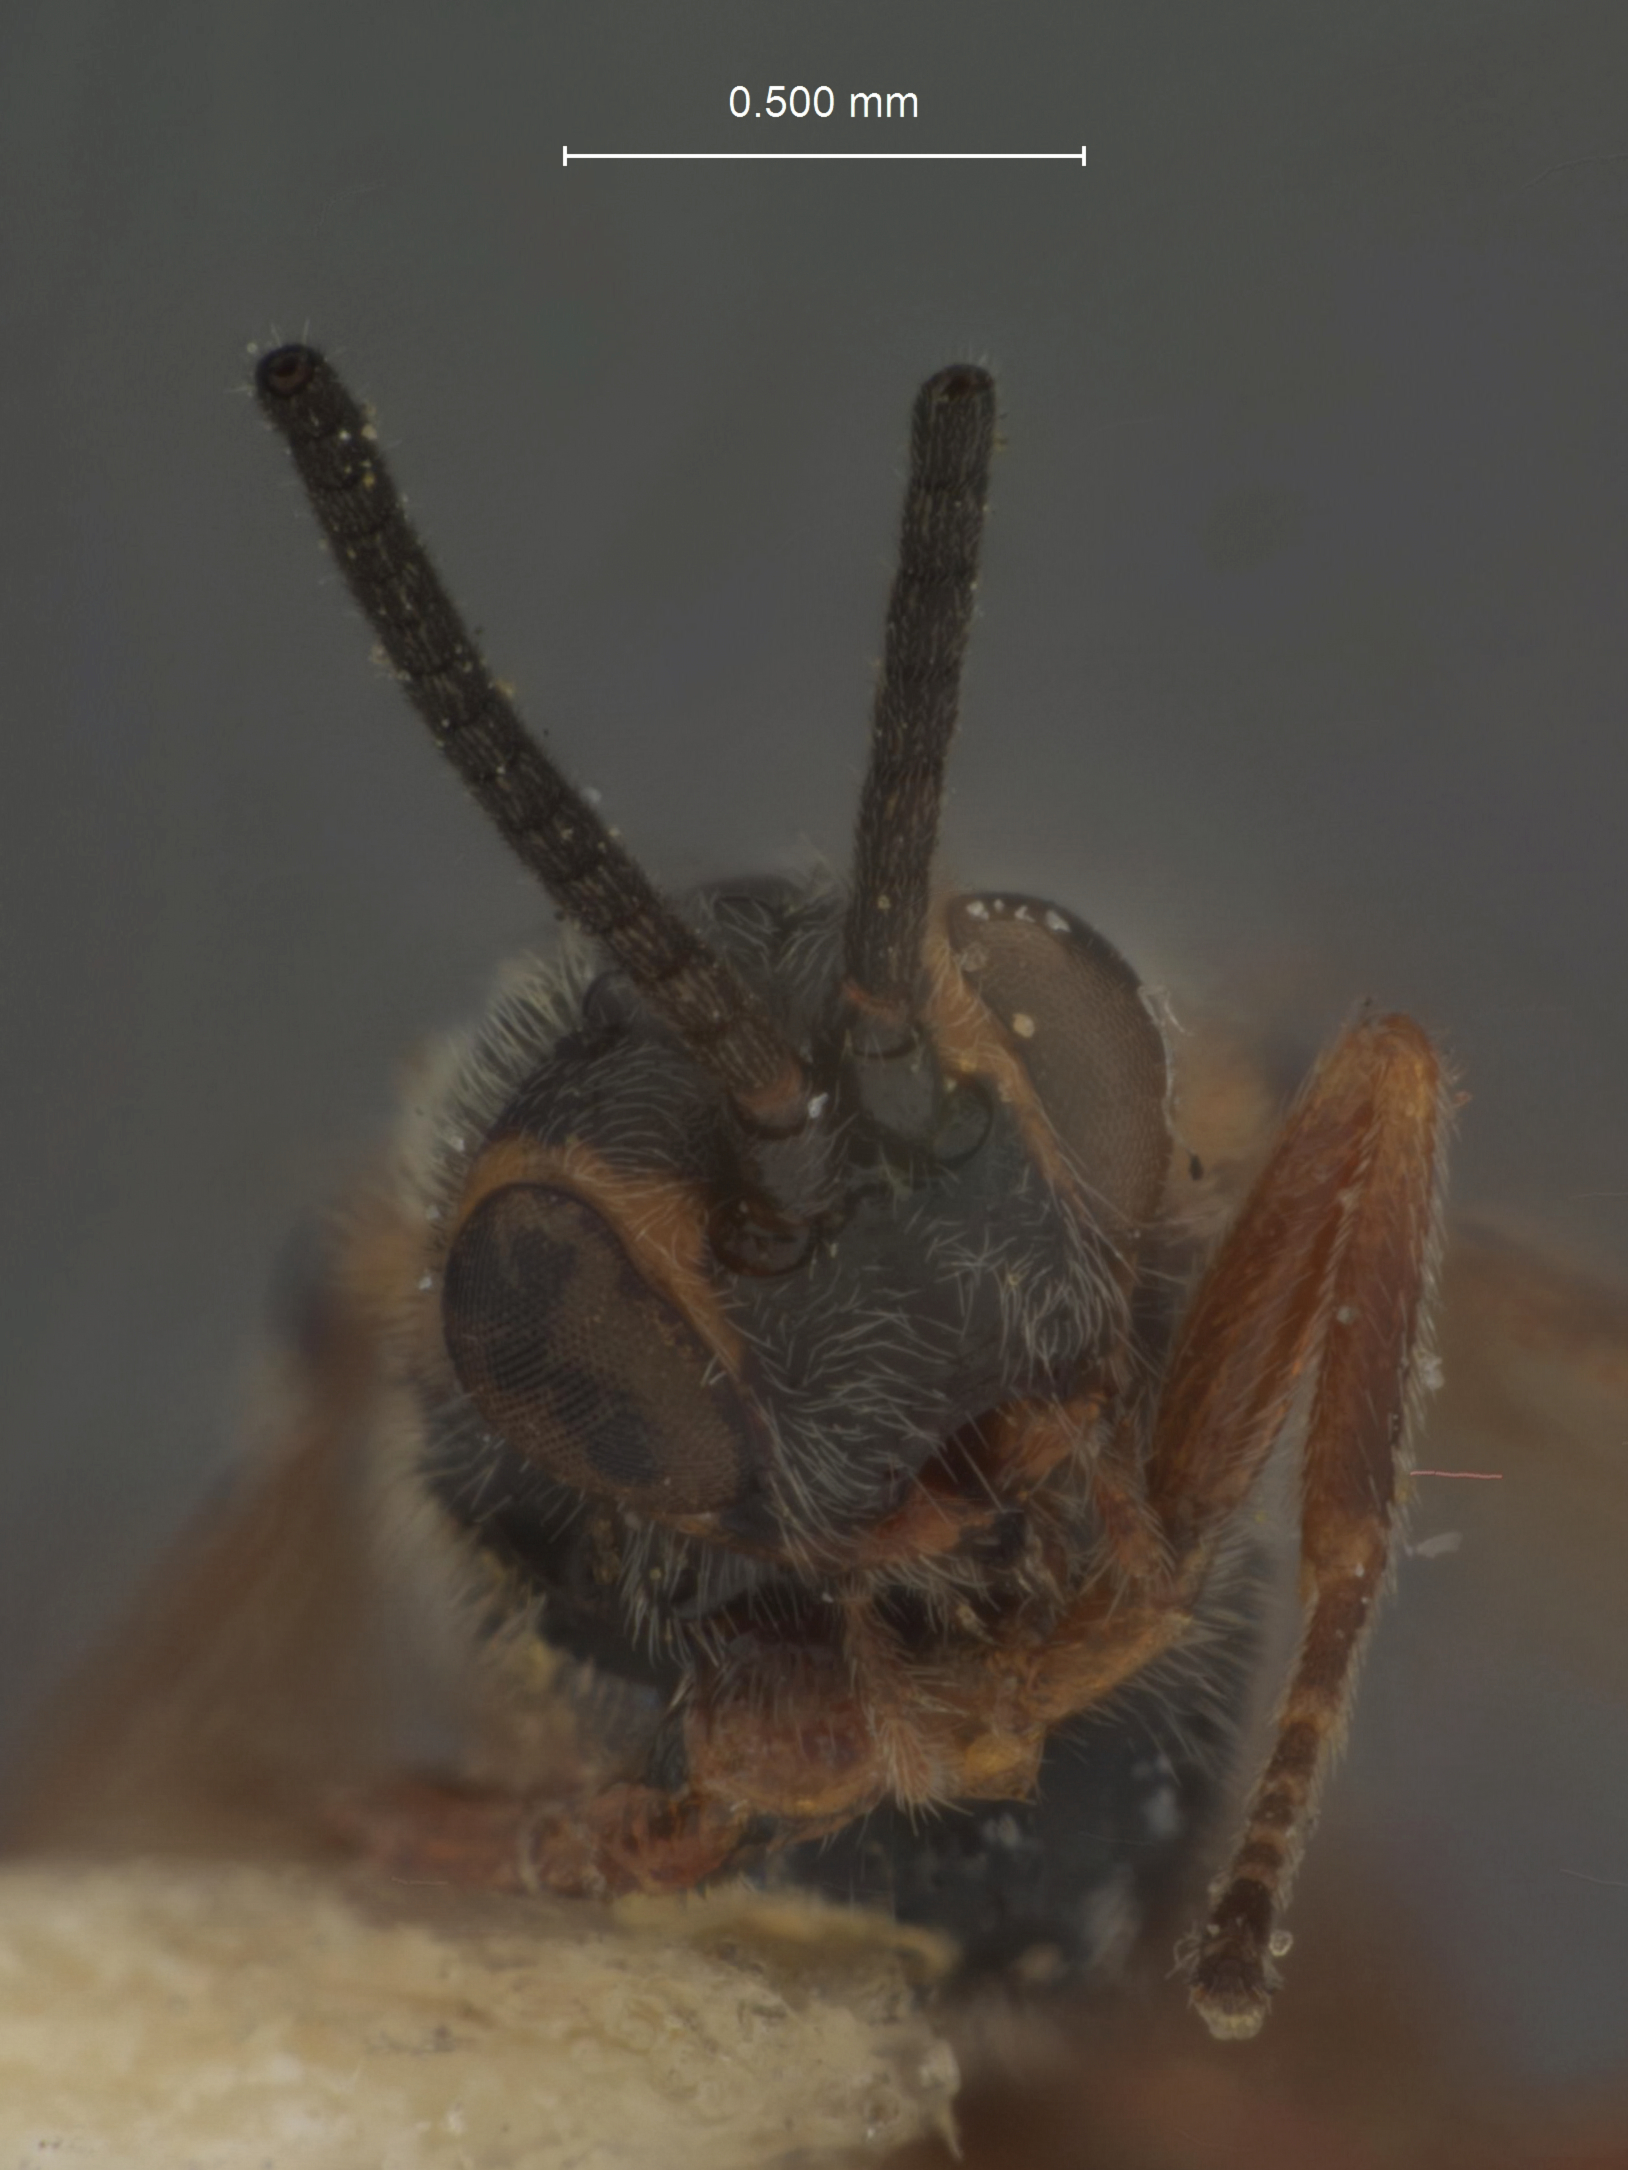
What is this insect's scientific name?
Microbracon massasoit
